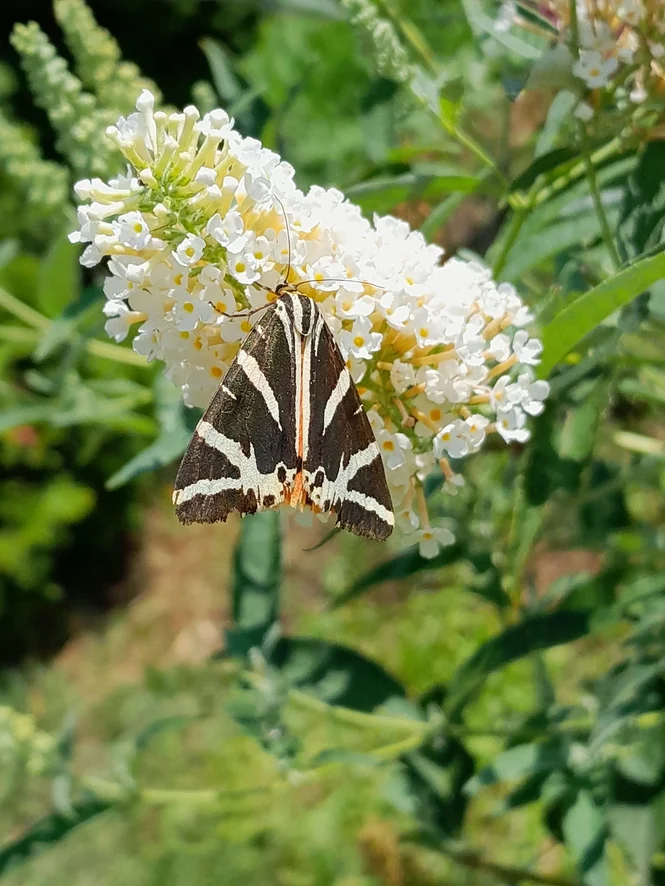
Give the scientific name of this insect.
Euplagia quadripunctaria
